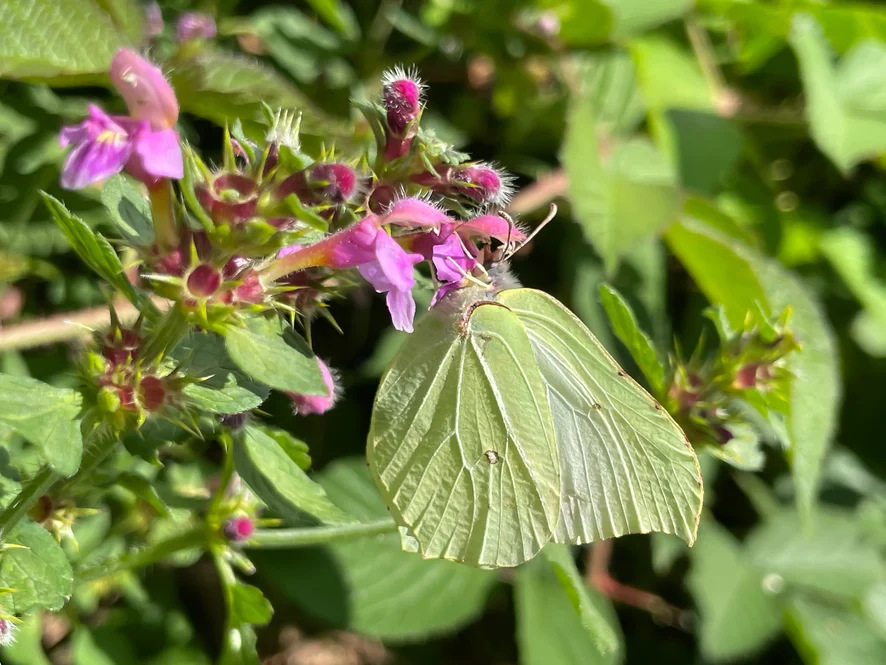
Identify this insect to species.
Gonepteryx rhamni
